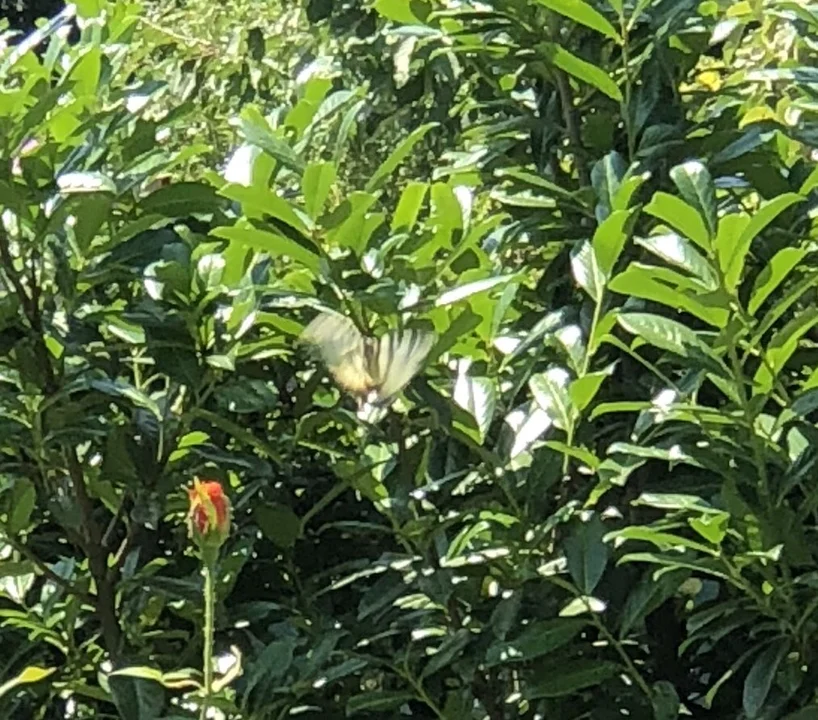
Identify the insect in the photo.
Iphiclides podalirius
